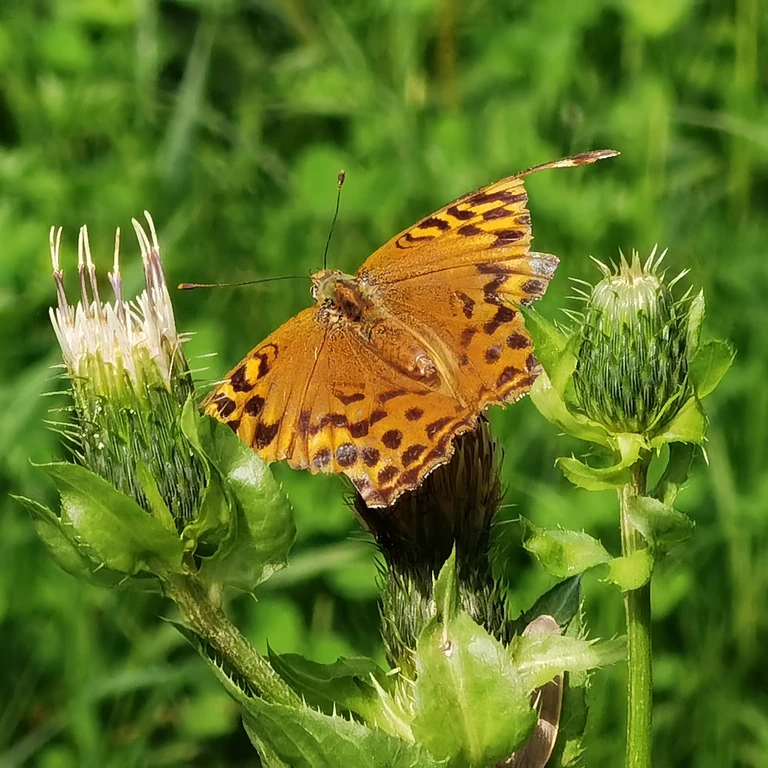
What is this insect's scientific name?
Argynnis paphia
